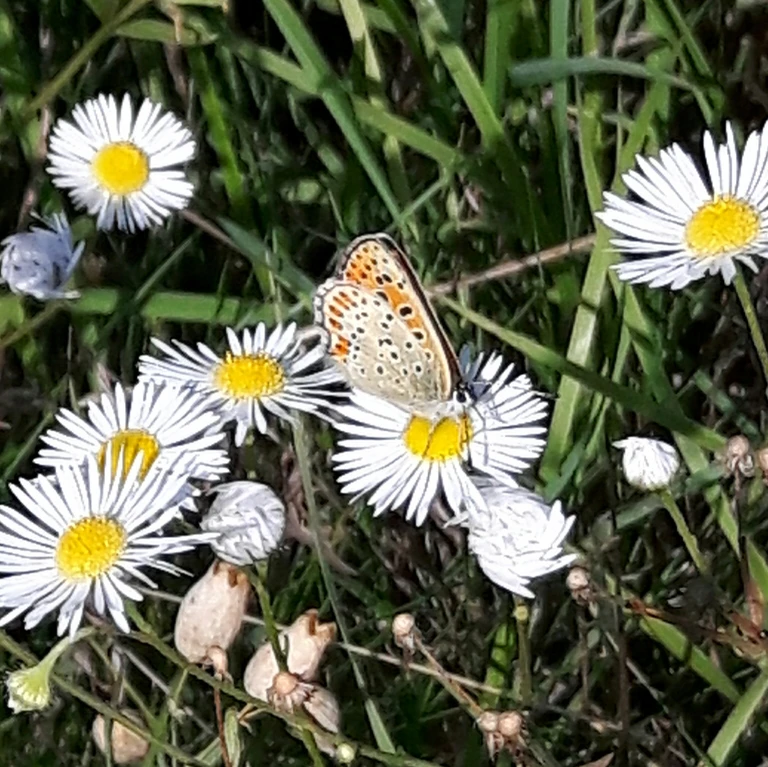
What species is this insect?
Lycaena tityrus (also Loweia tityrus)
